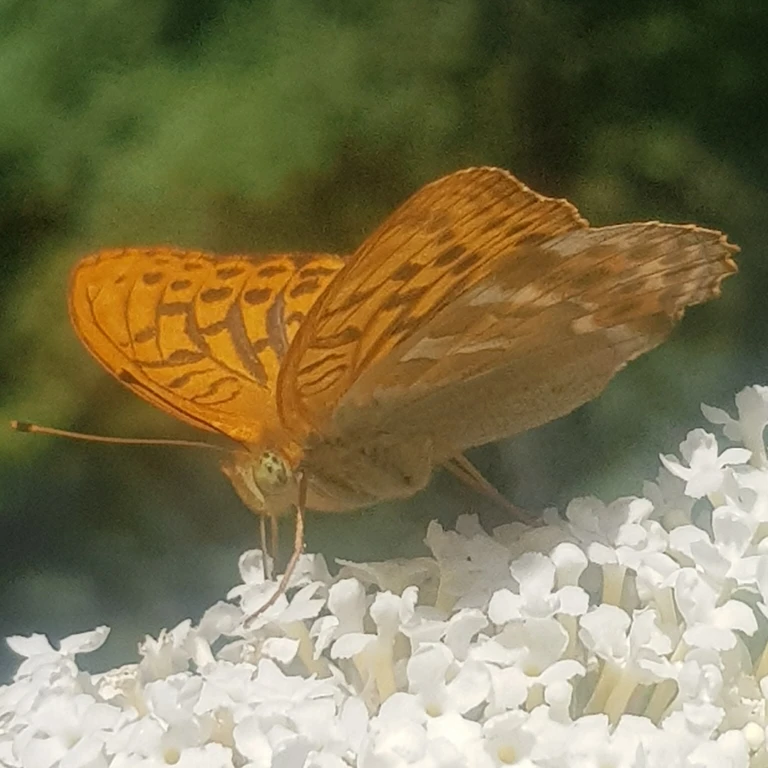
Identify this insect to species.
Argynnis paphia
